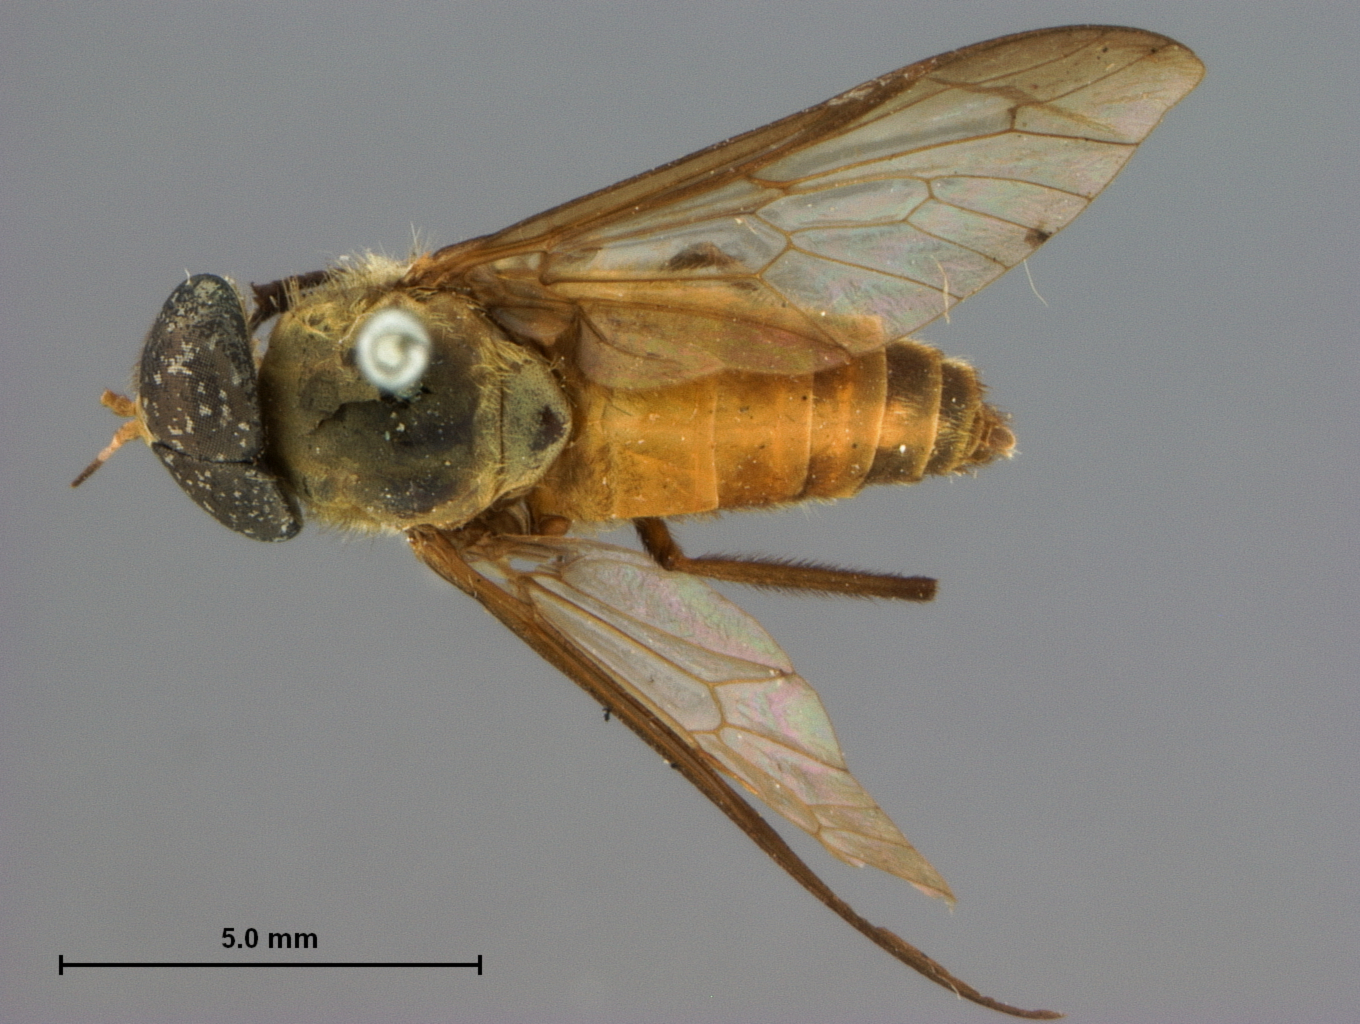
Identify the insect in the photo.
Cydistomyia insol
